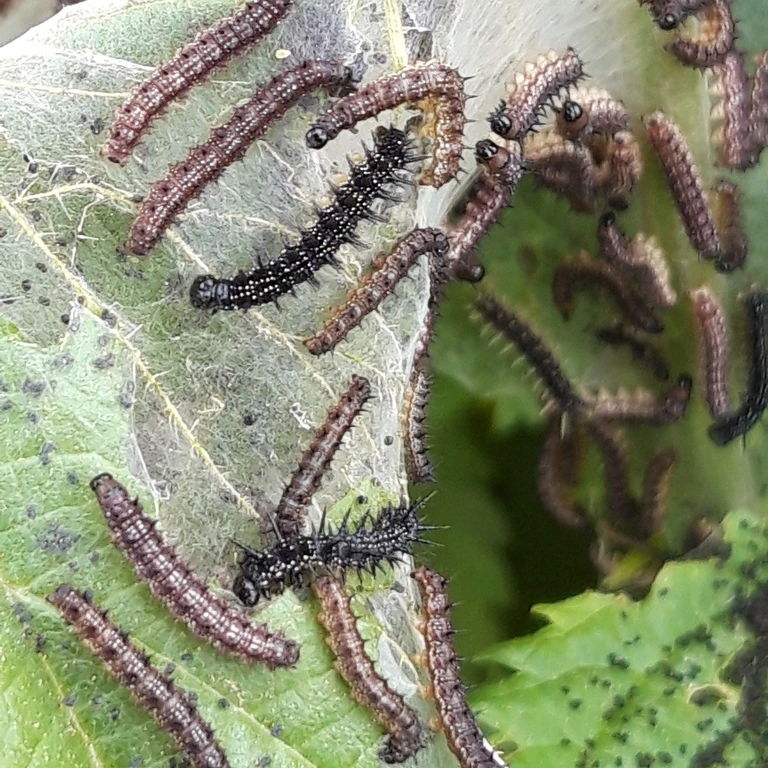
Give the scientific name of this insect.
Aglais io
